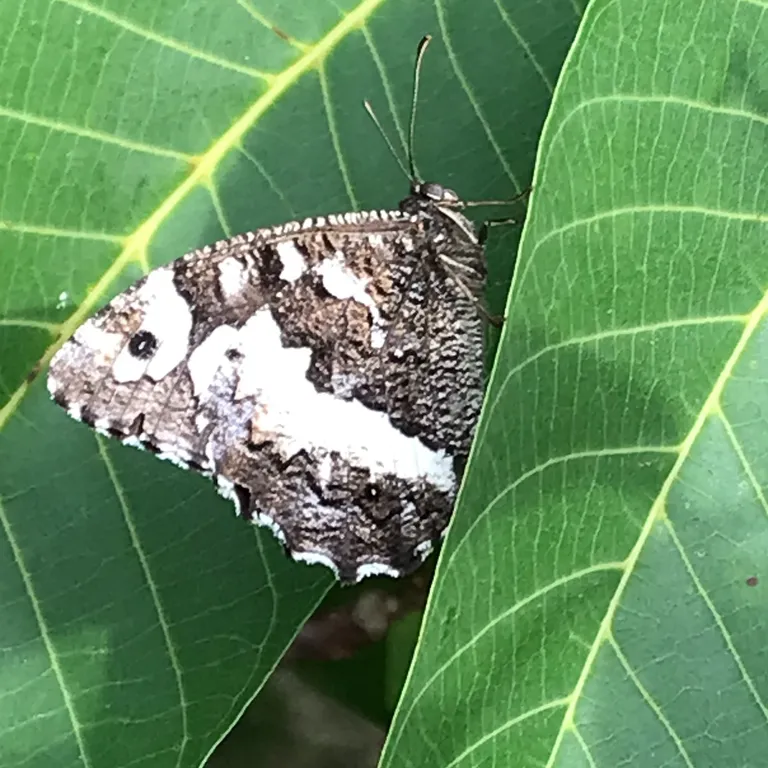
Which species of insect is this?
Brintesia circe
